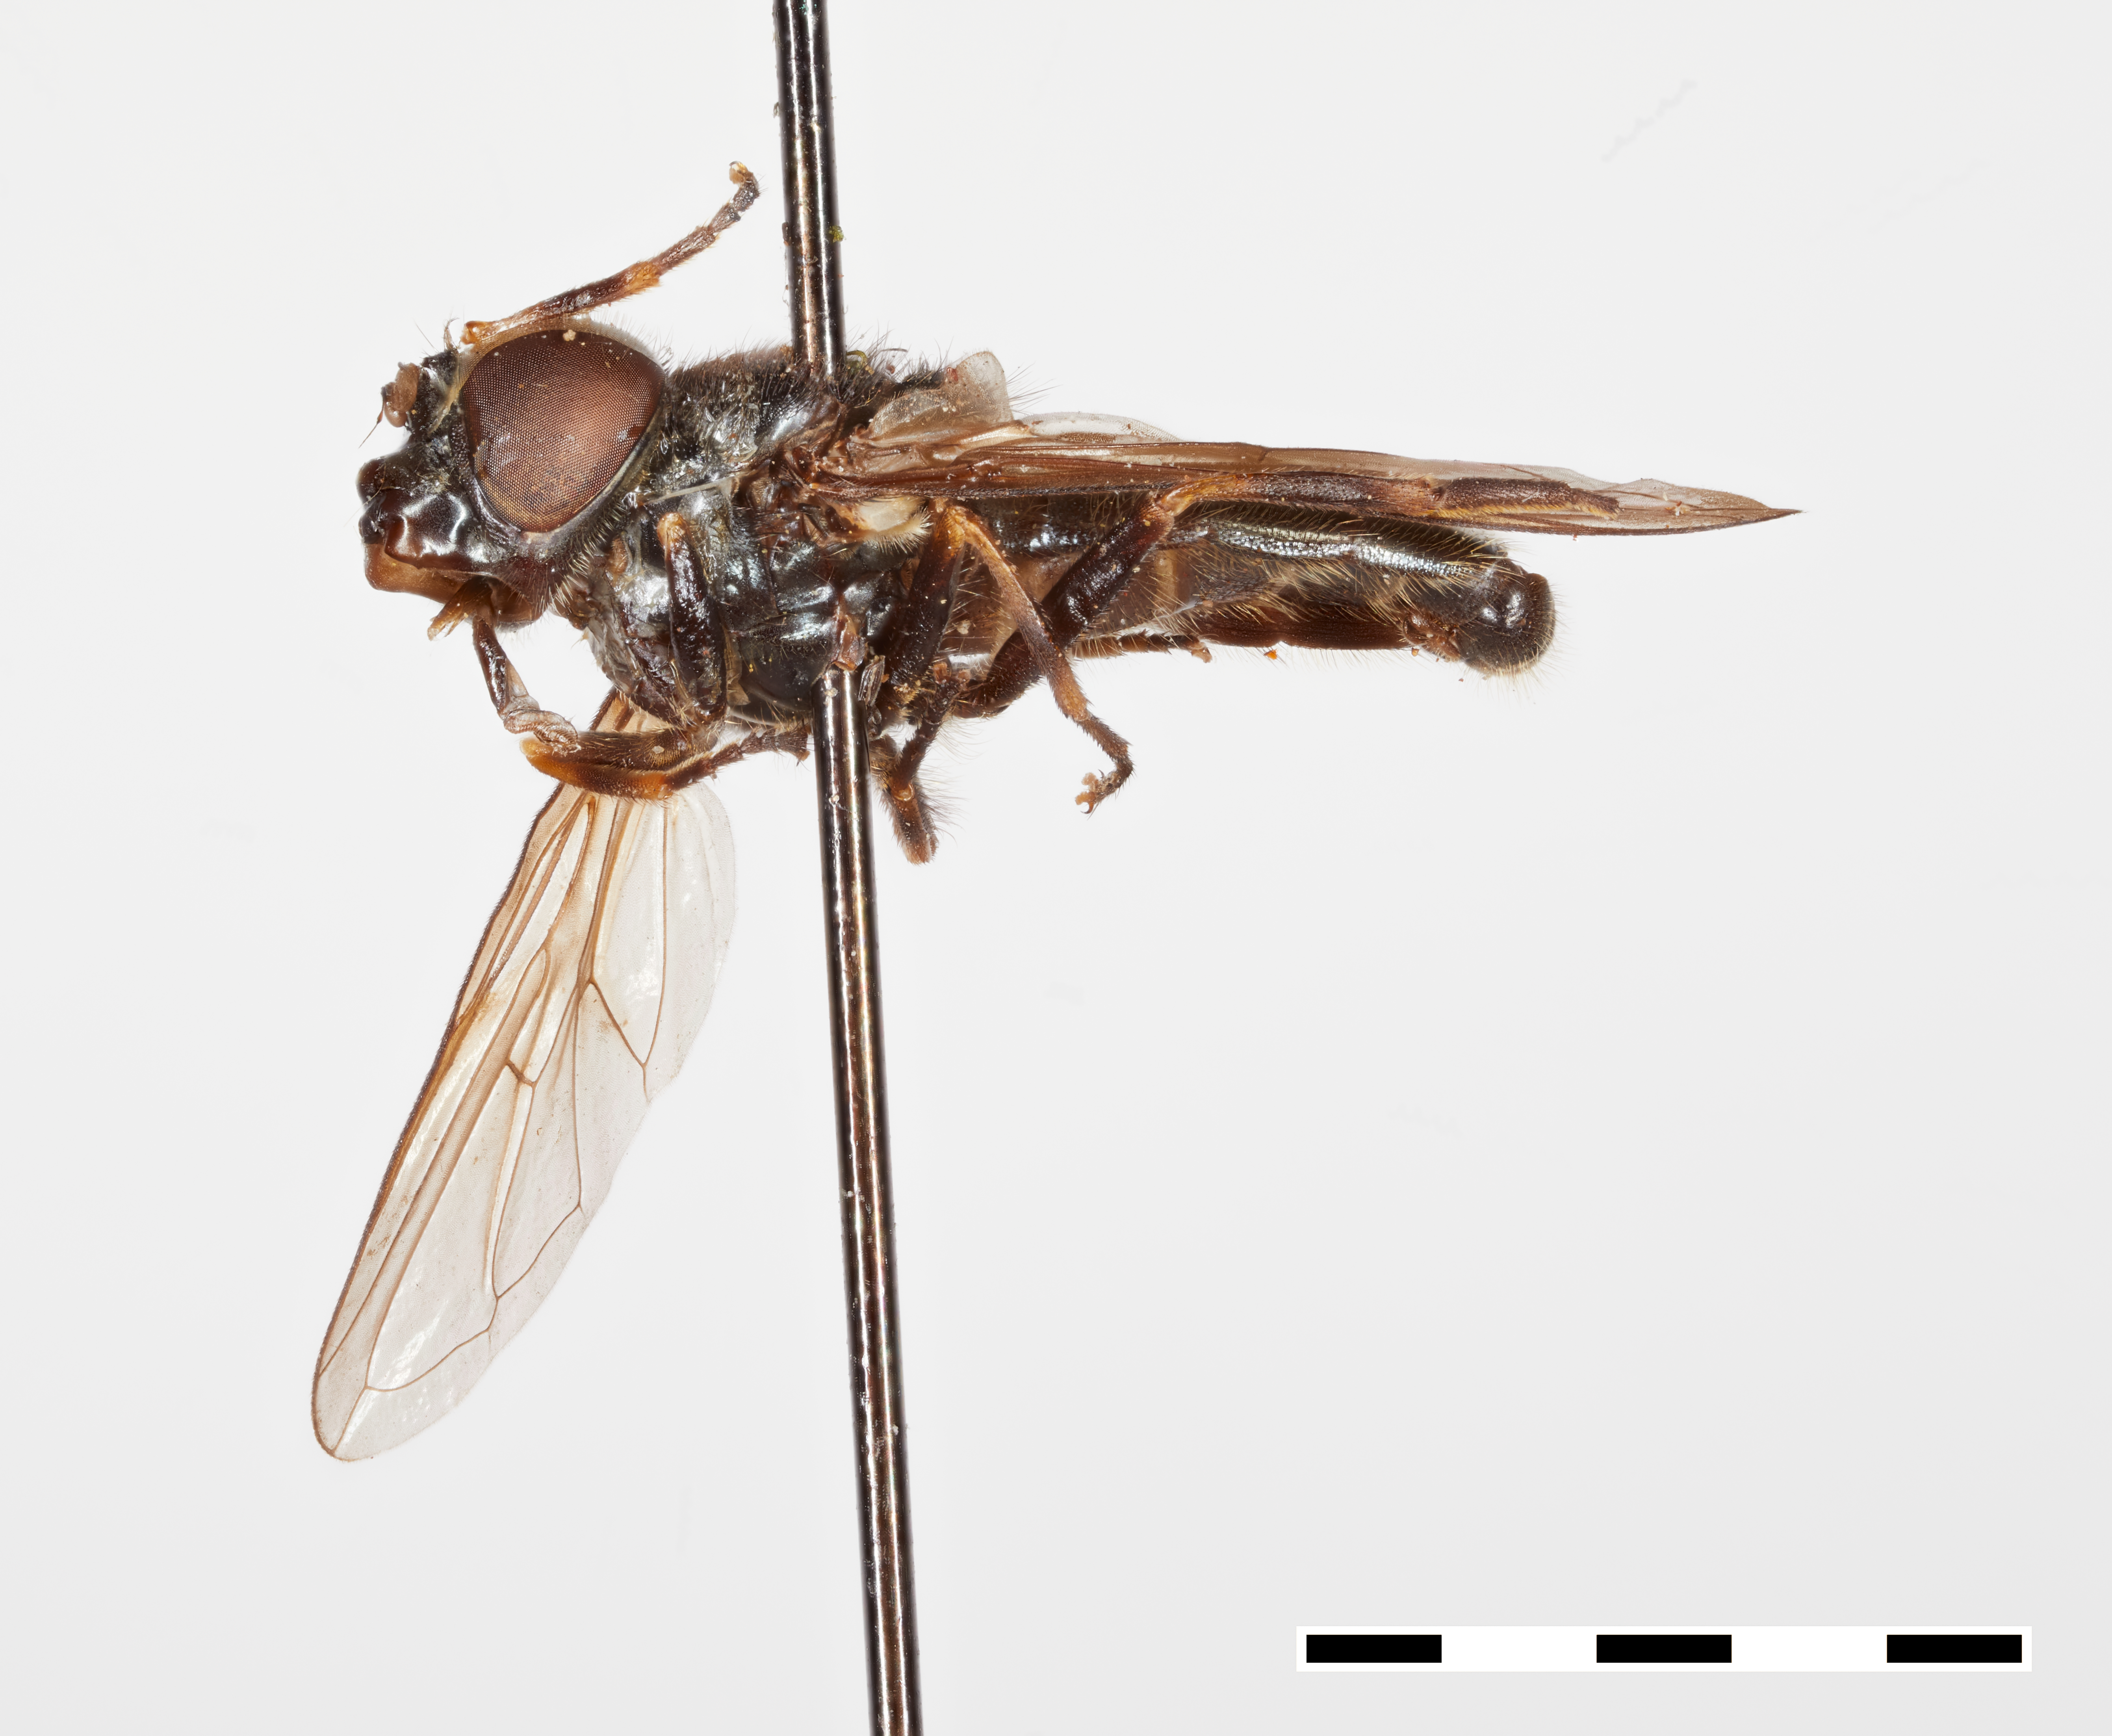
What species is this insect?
Cartosyrphus hesperia
